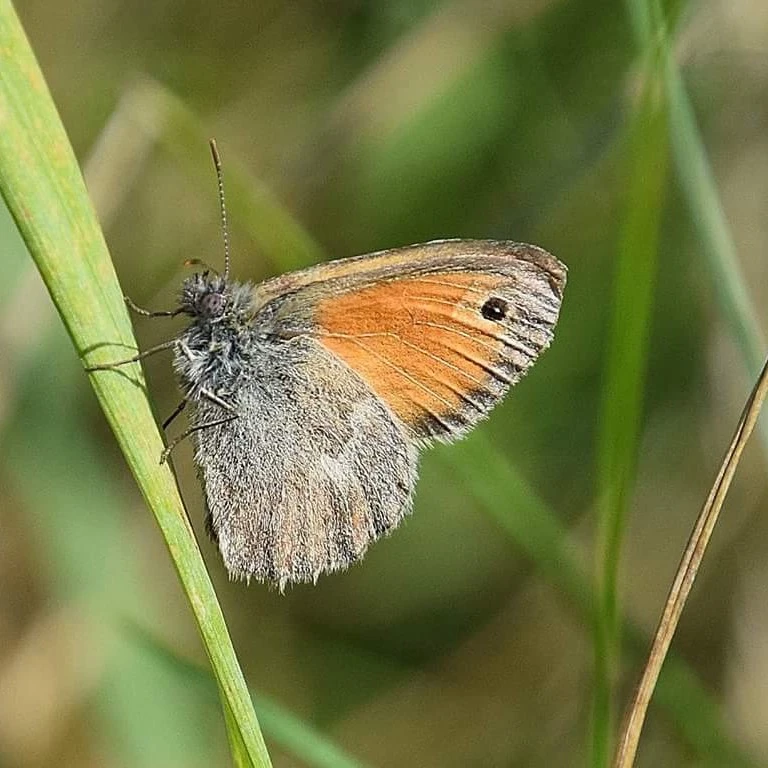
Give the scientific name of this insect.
Coenonympha pamphilus
